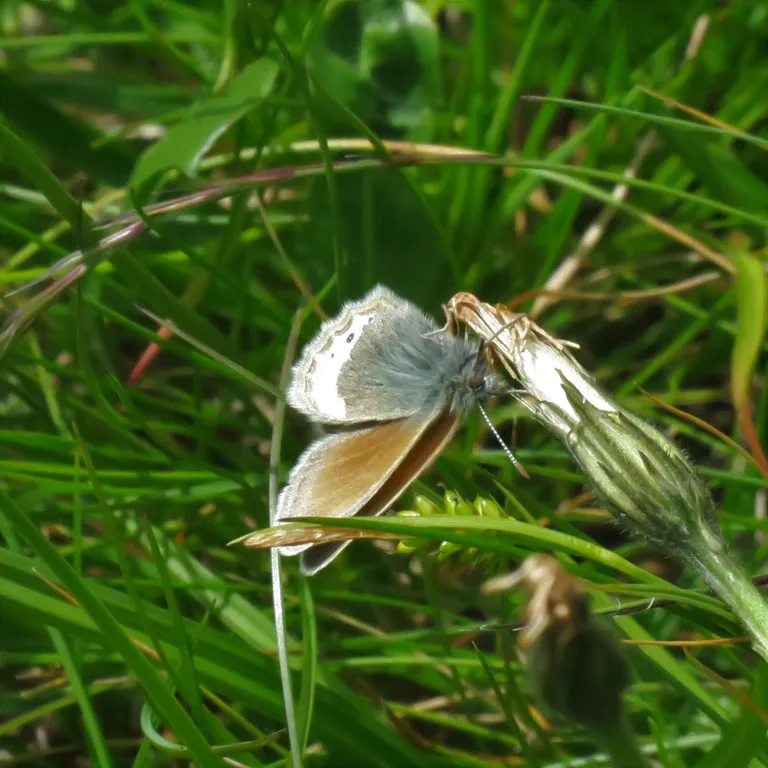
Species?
Coenonympha gardetta
